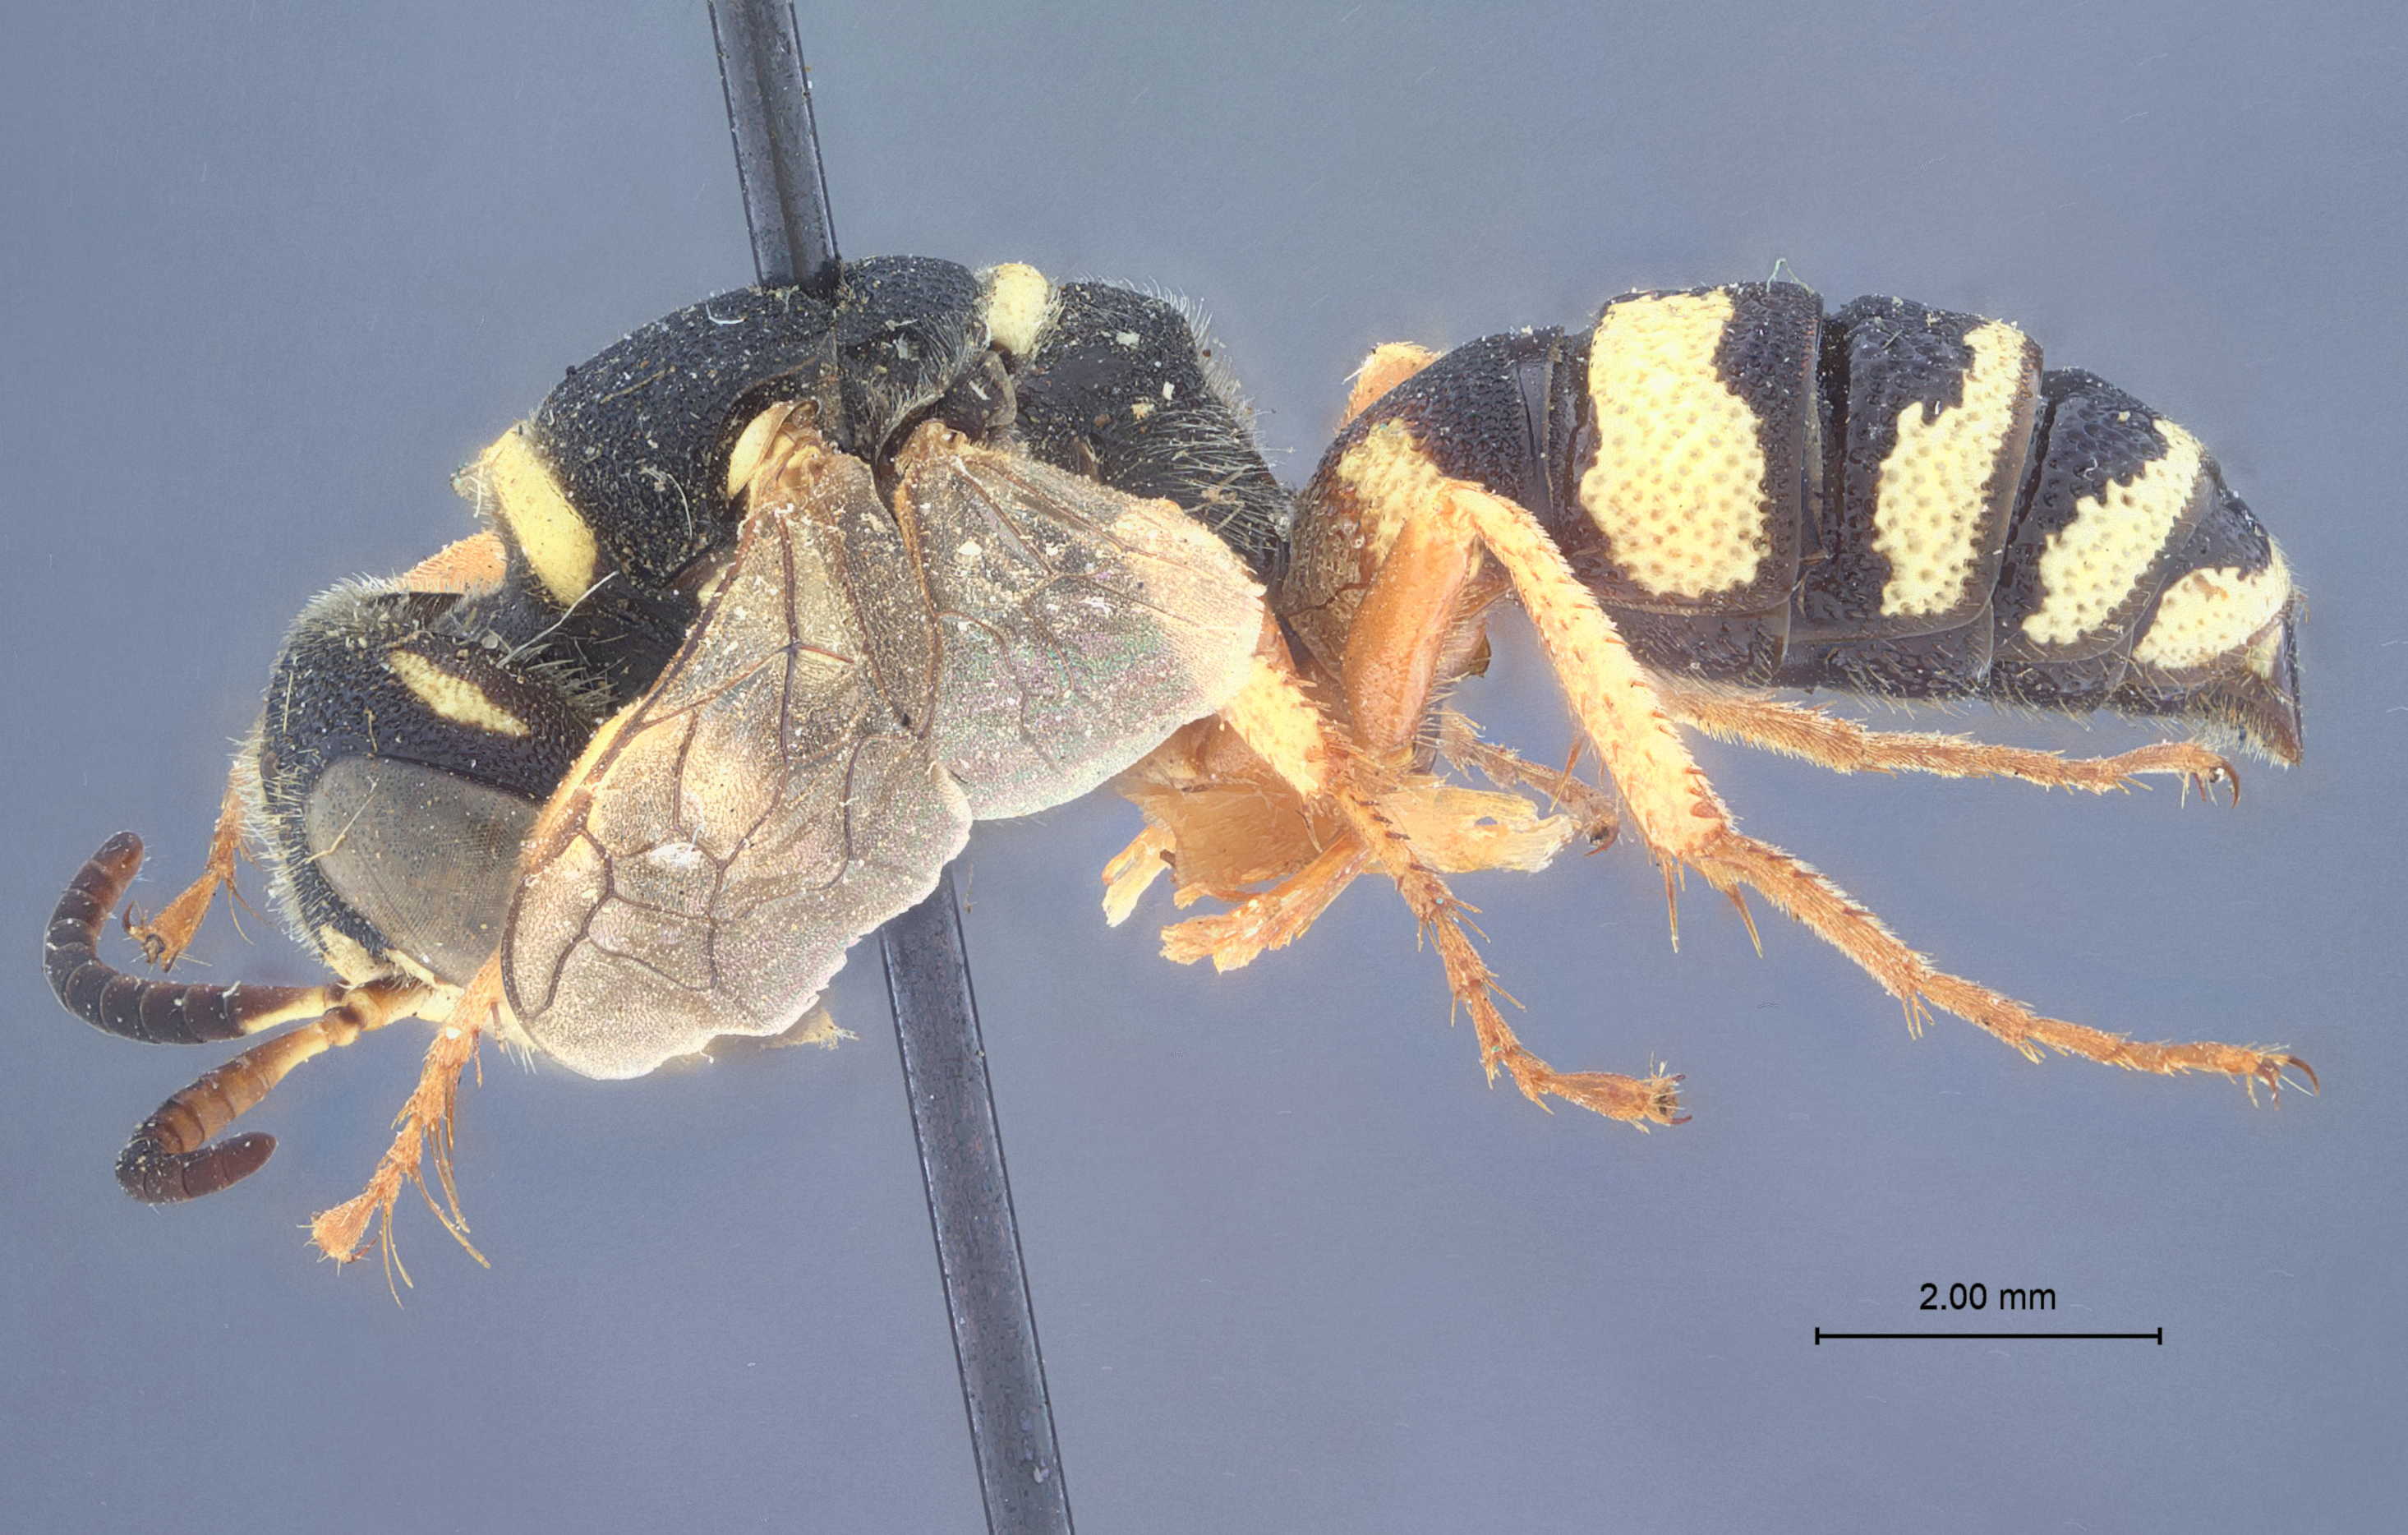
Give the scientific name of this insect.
Philanthus ventralis
